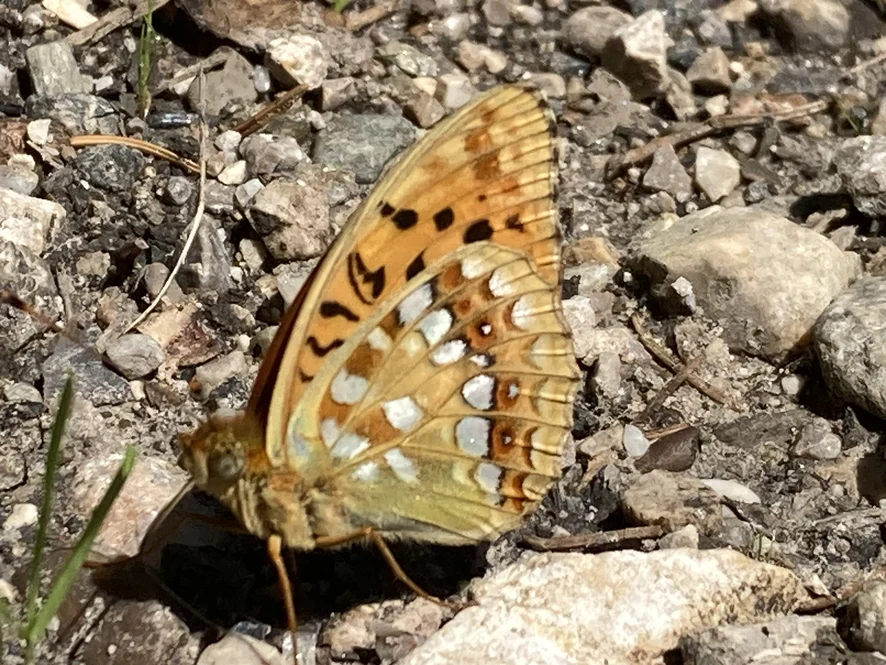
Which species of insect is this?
Fabriciana adippe
